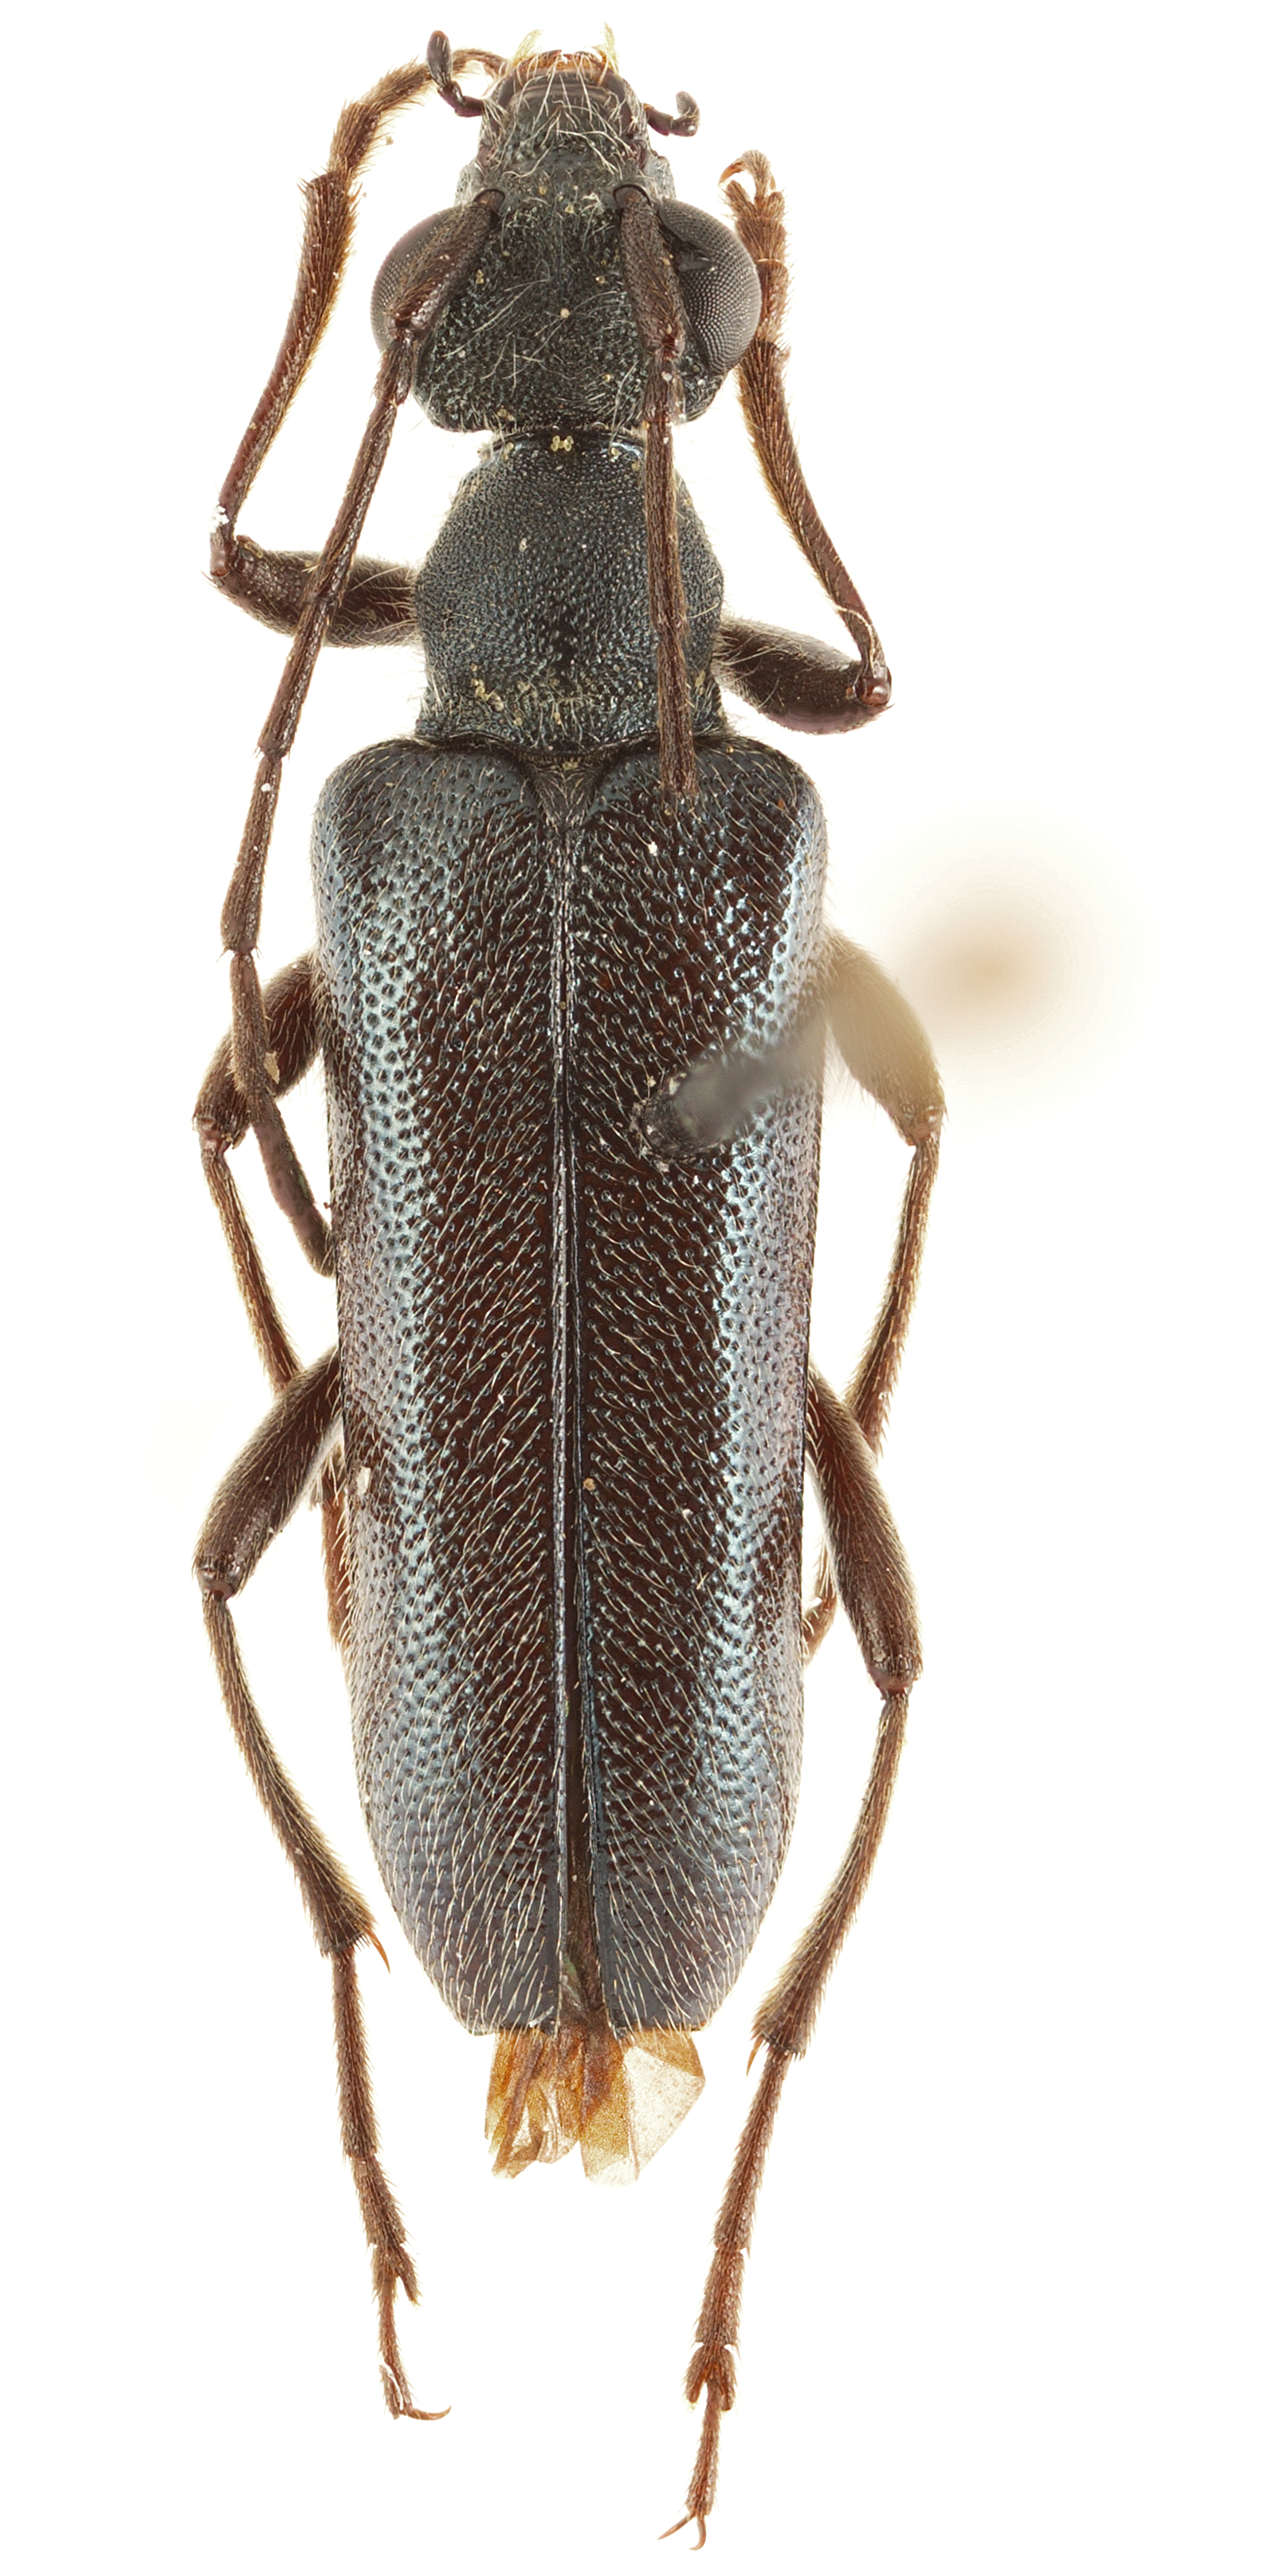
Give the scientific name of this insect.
Kanekoa azumensis
